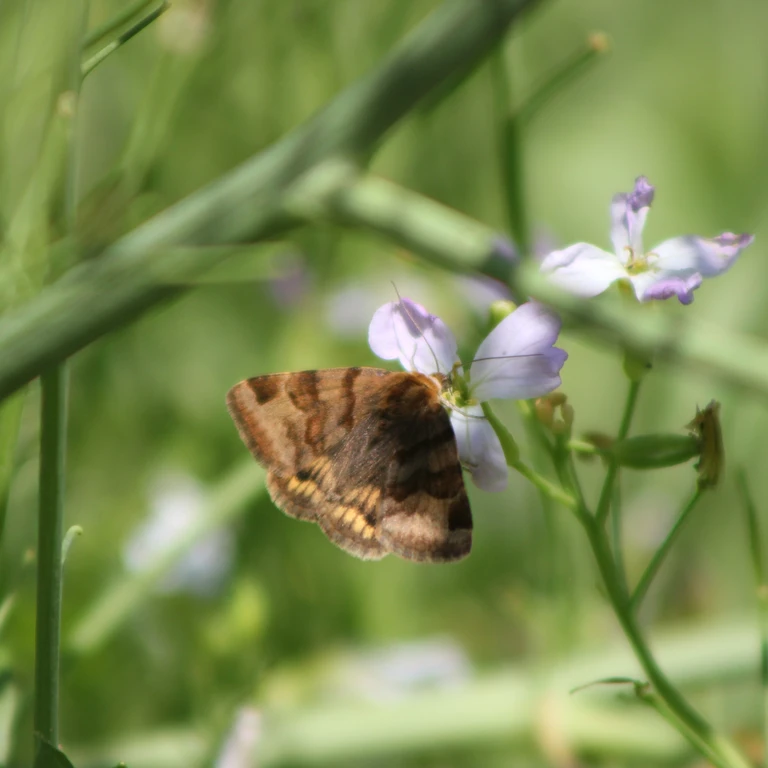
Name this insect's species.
Euclidia glyphica
